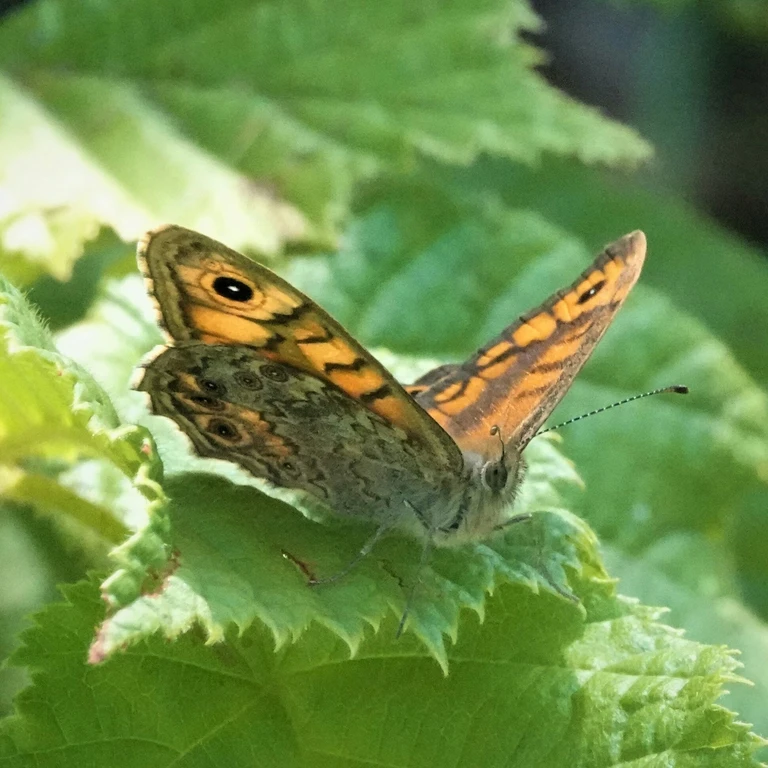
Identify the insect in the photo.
Lasiommata megera (also Pararge megera)
